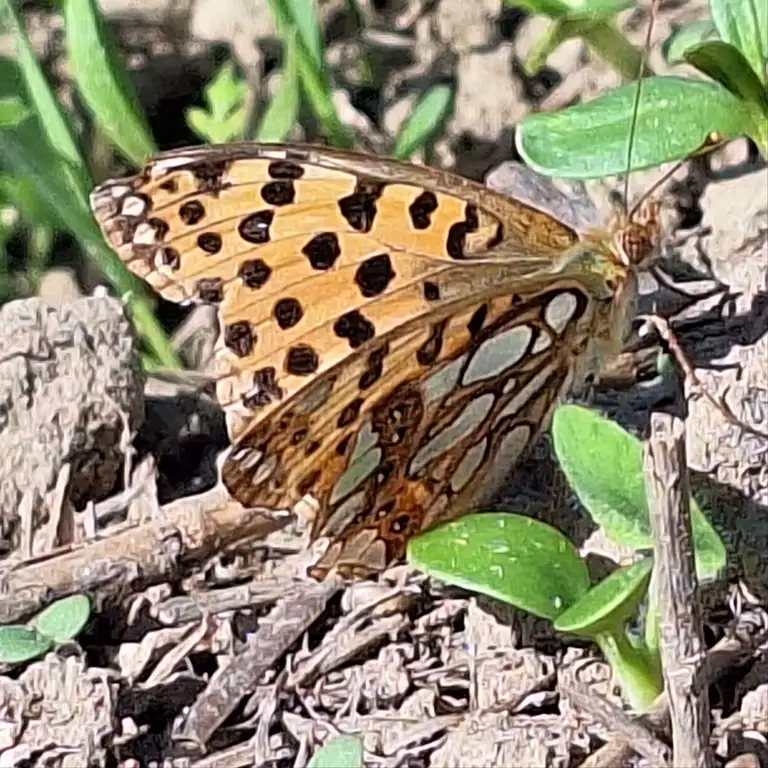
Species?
Issoria lathonia
